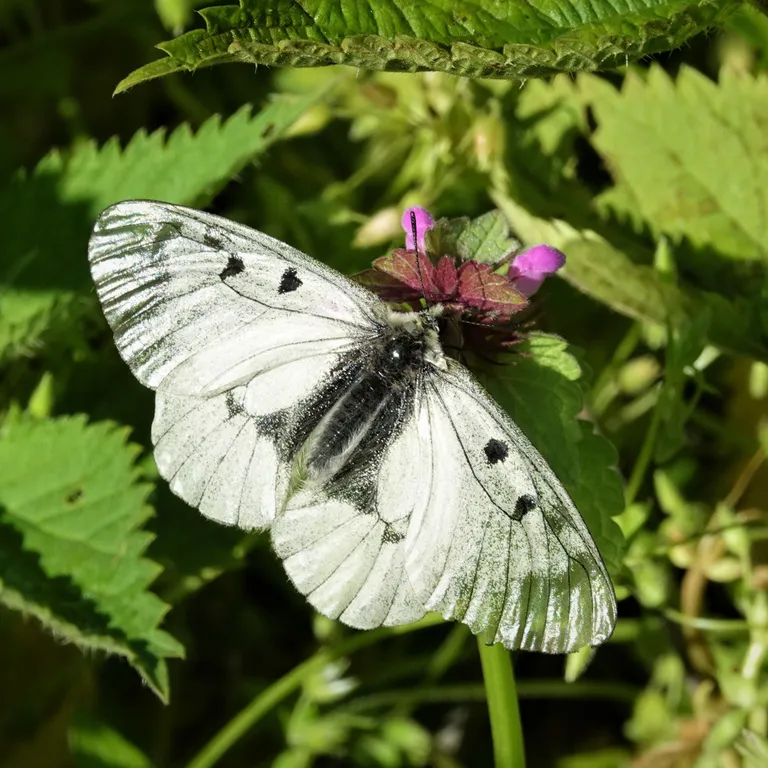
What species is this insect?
Parnassius mnemosyne
